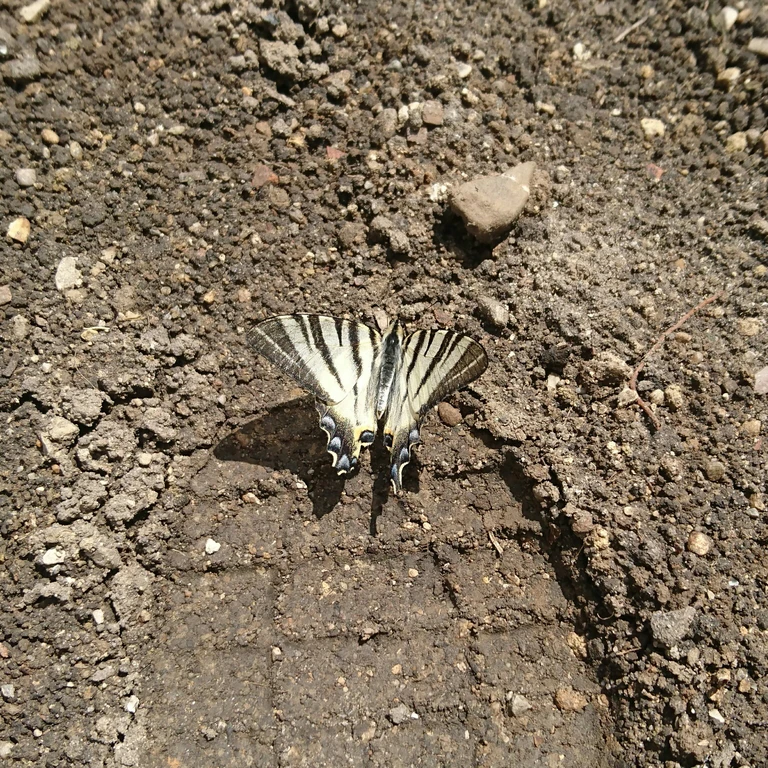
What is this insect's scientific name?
Iphiclides podalirius
